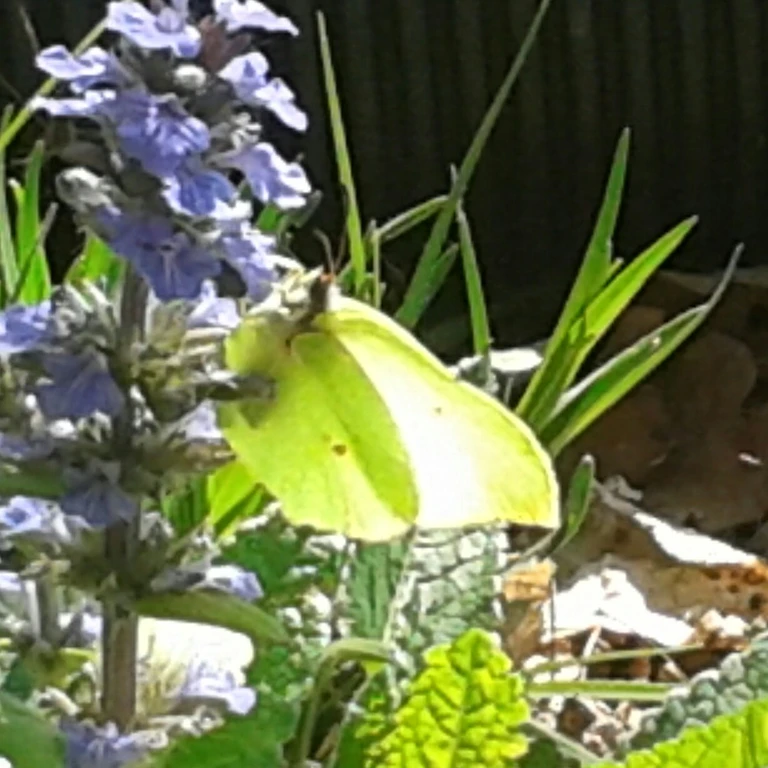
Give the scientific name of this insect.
Gonepteryx rhamni
